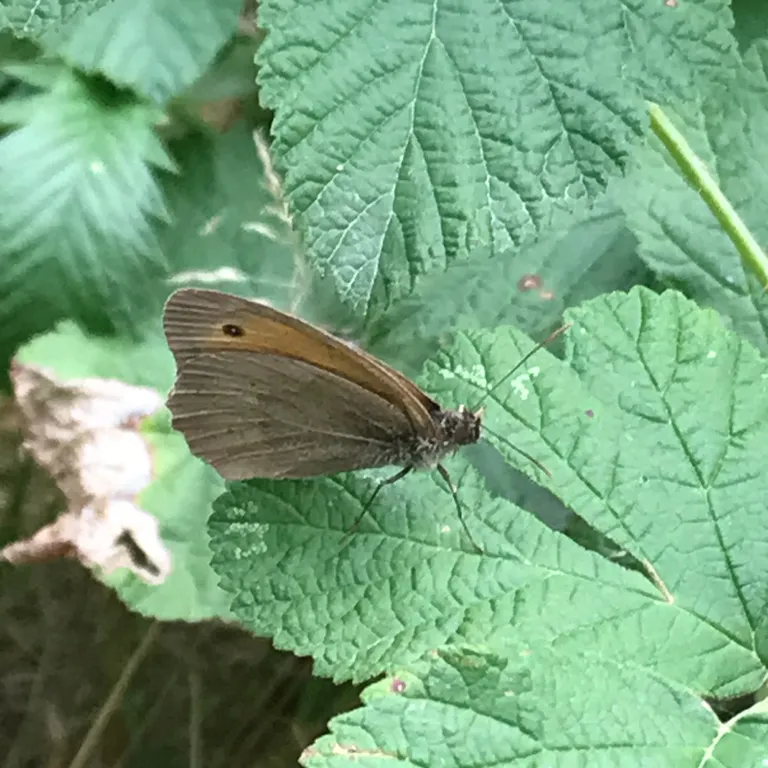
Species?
Maniola jurtina
